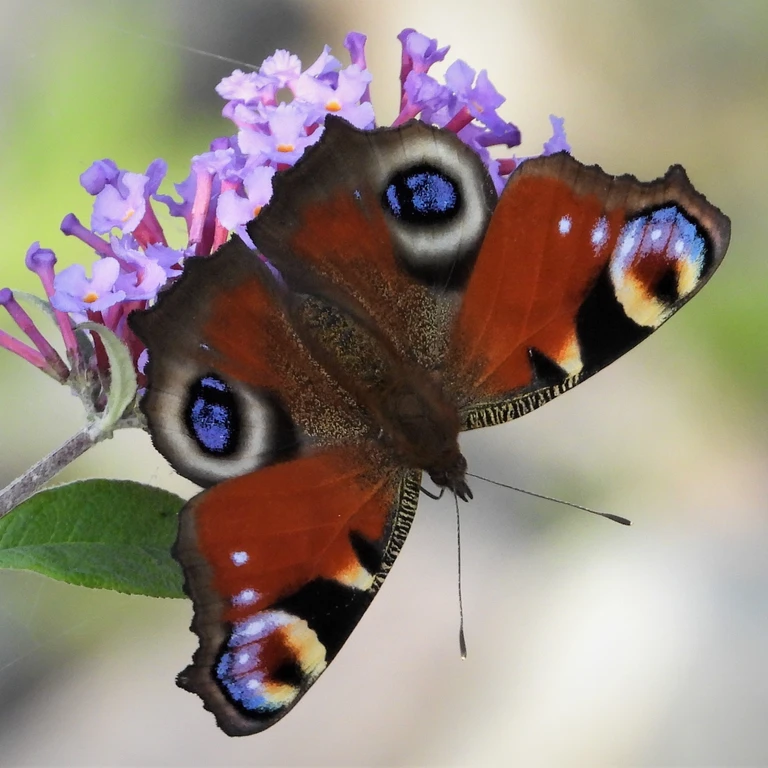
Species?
Aglais io
